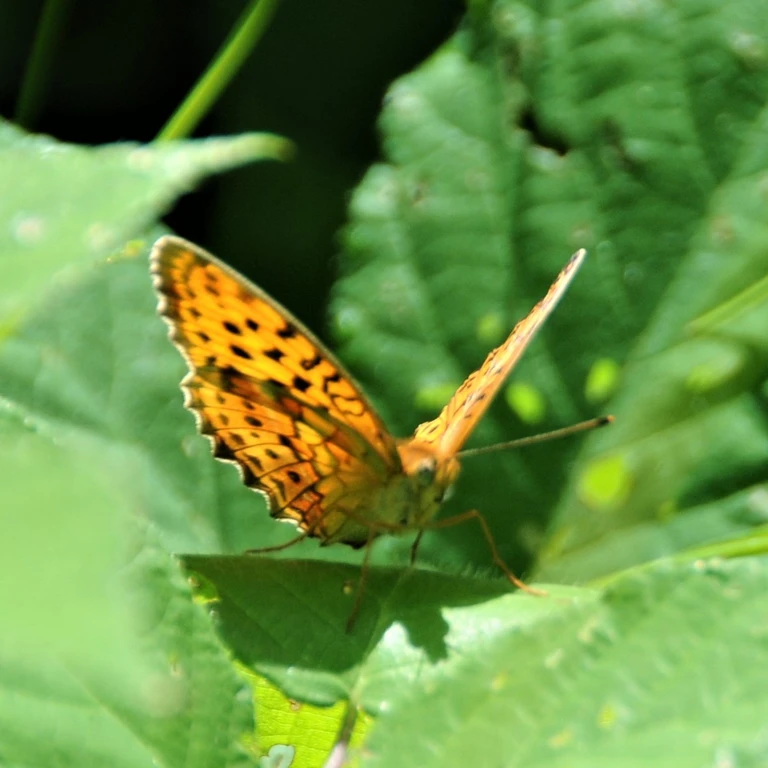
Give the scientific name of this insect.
Brenthis daphne
